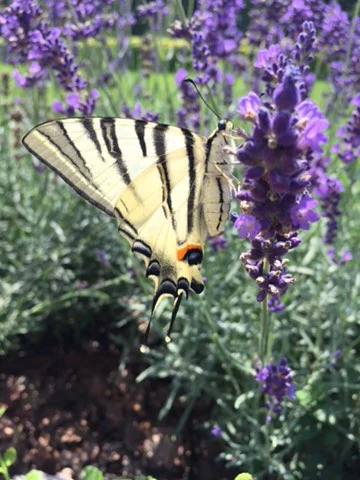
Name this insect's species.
Iphiclides podalirius
